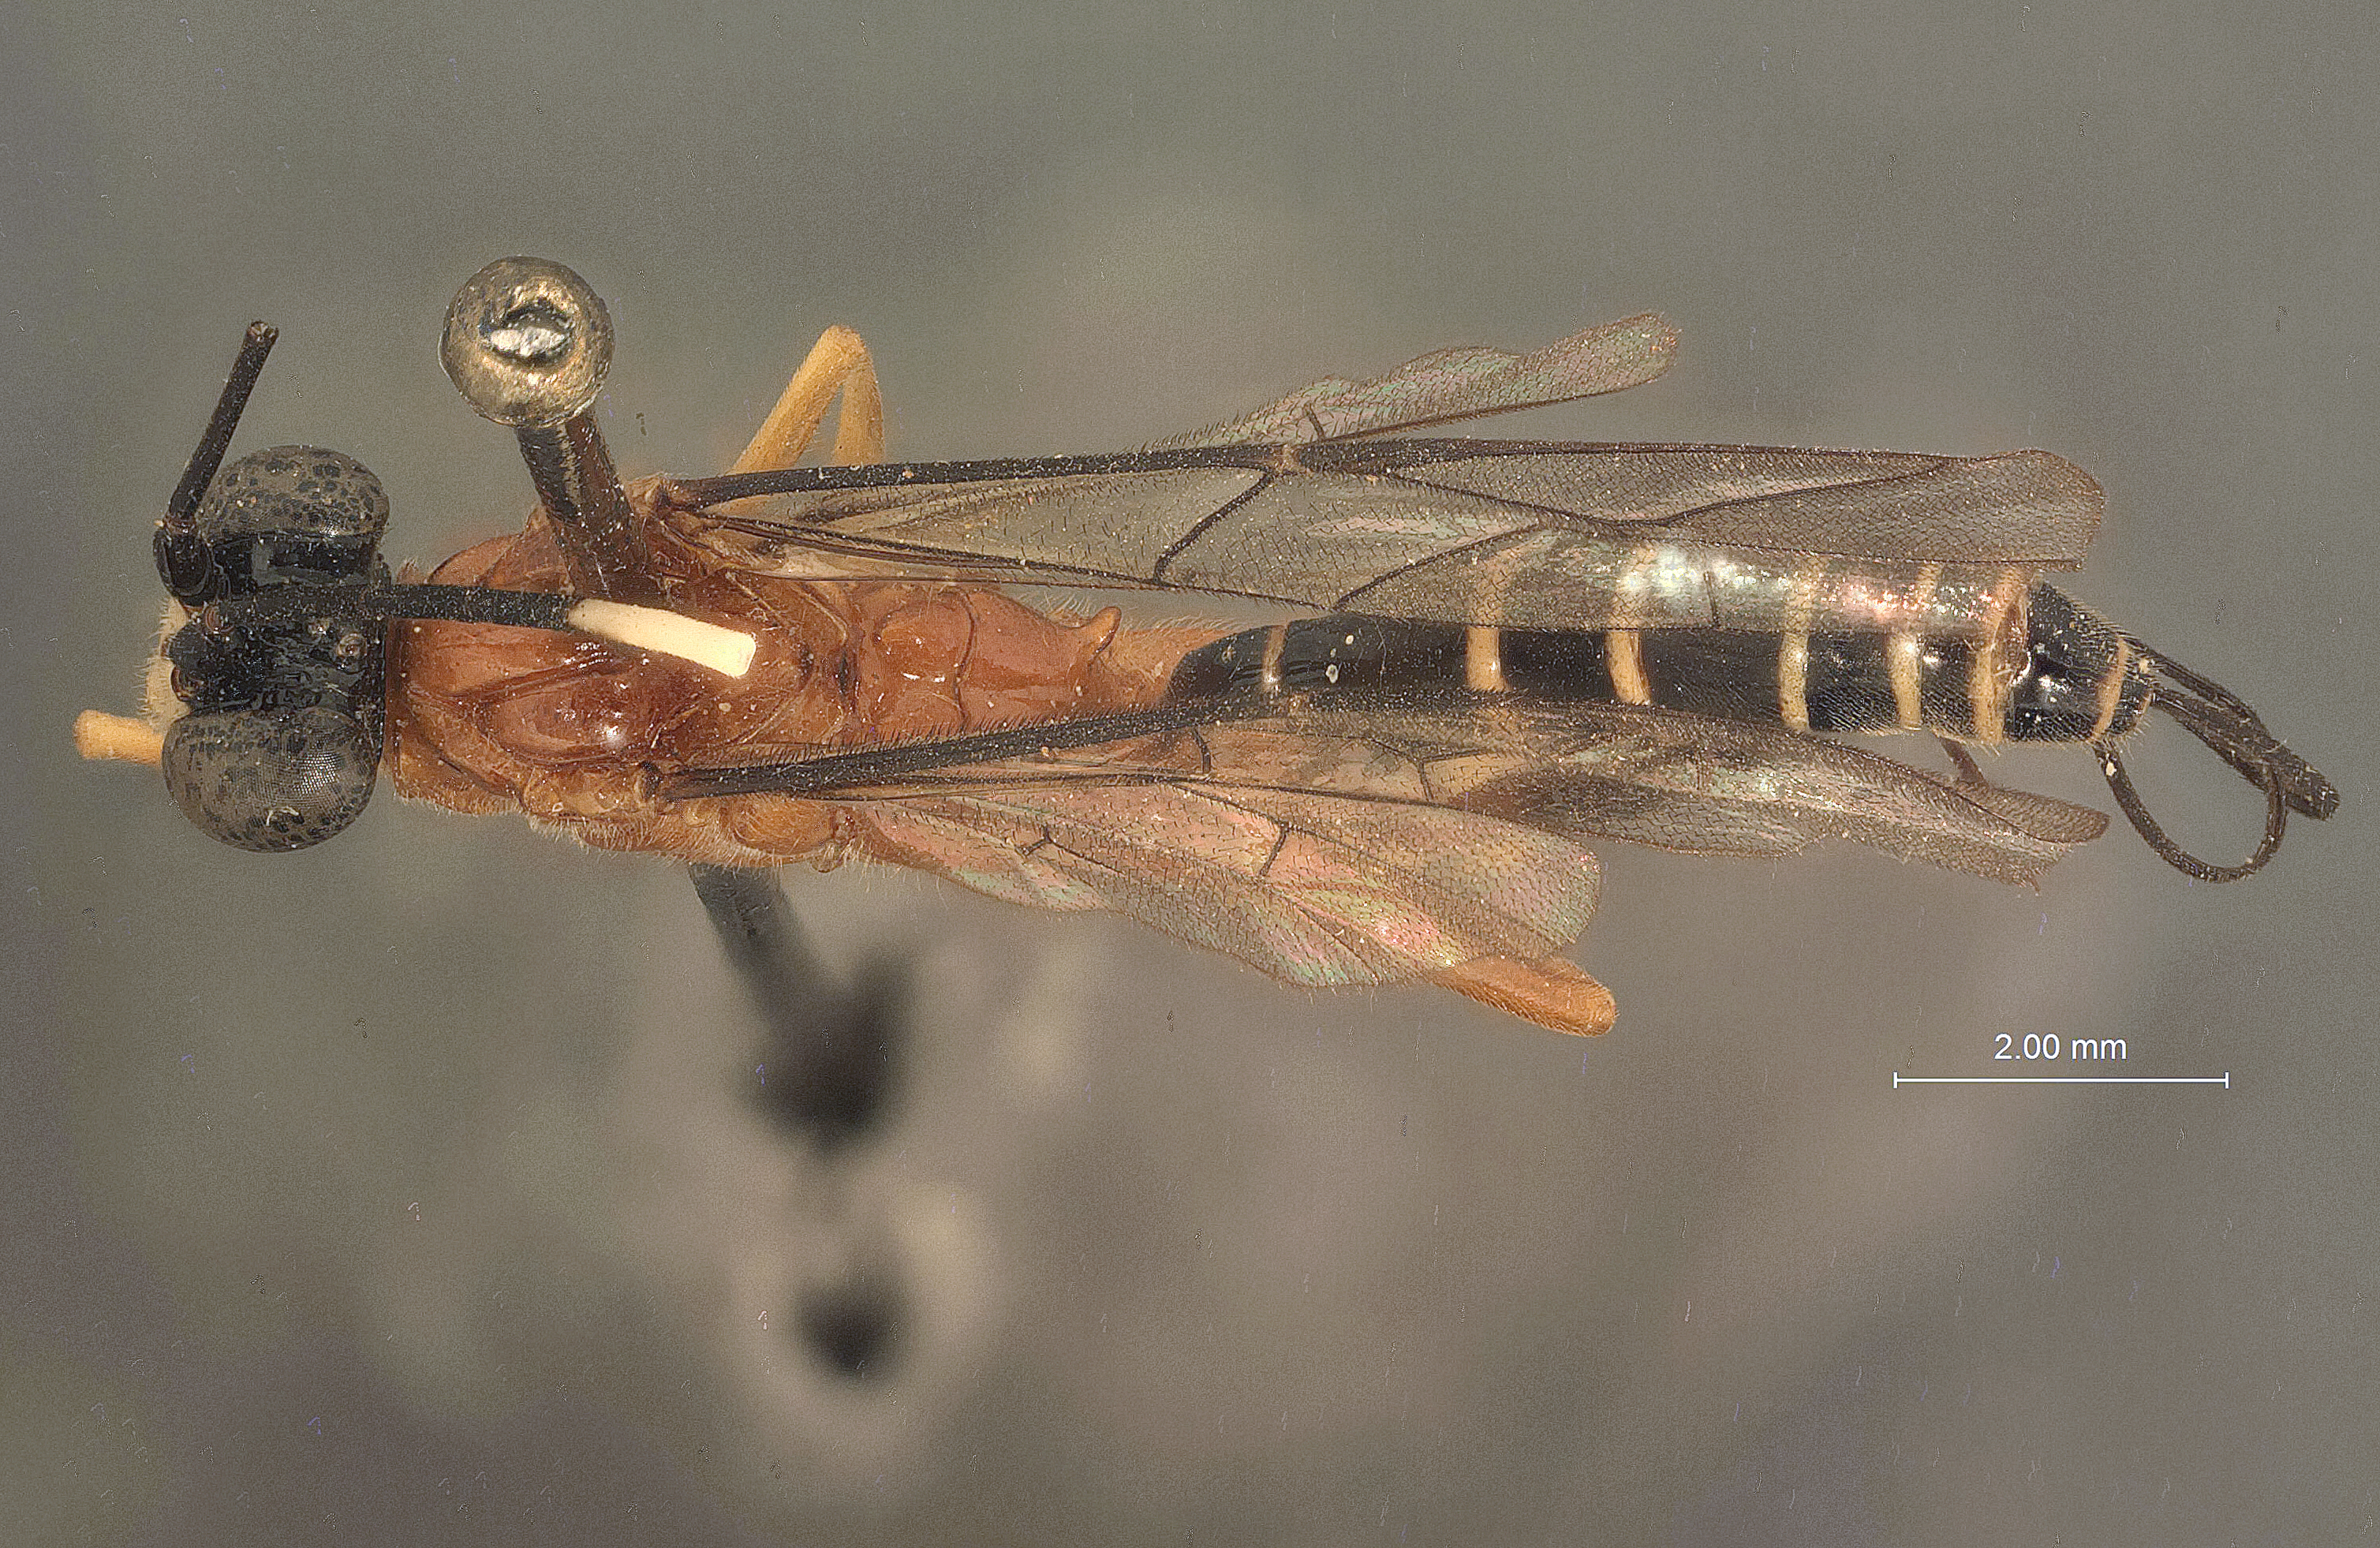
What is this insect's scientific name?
Polycyrtus convergens
